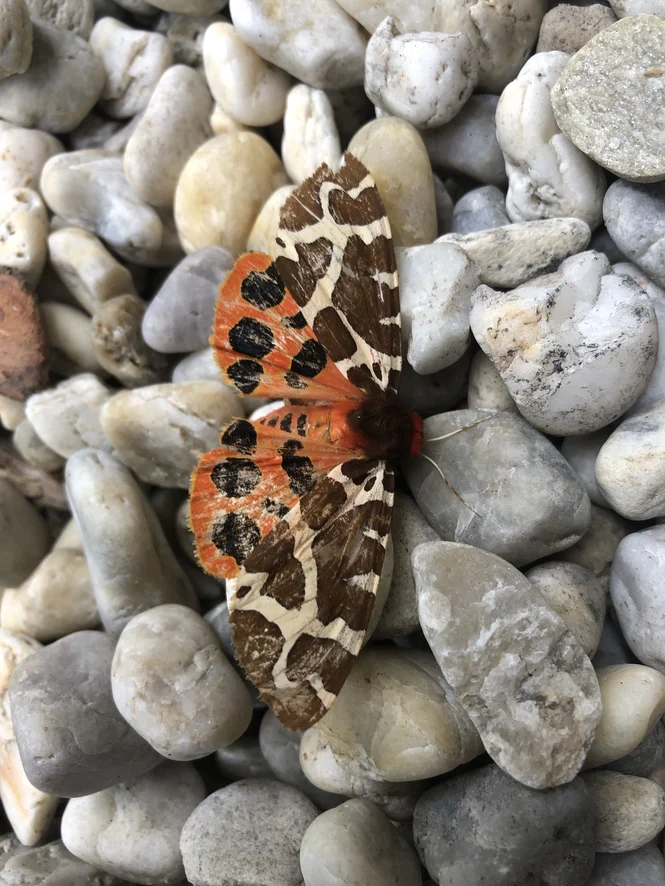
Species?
Arctia caja
